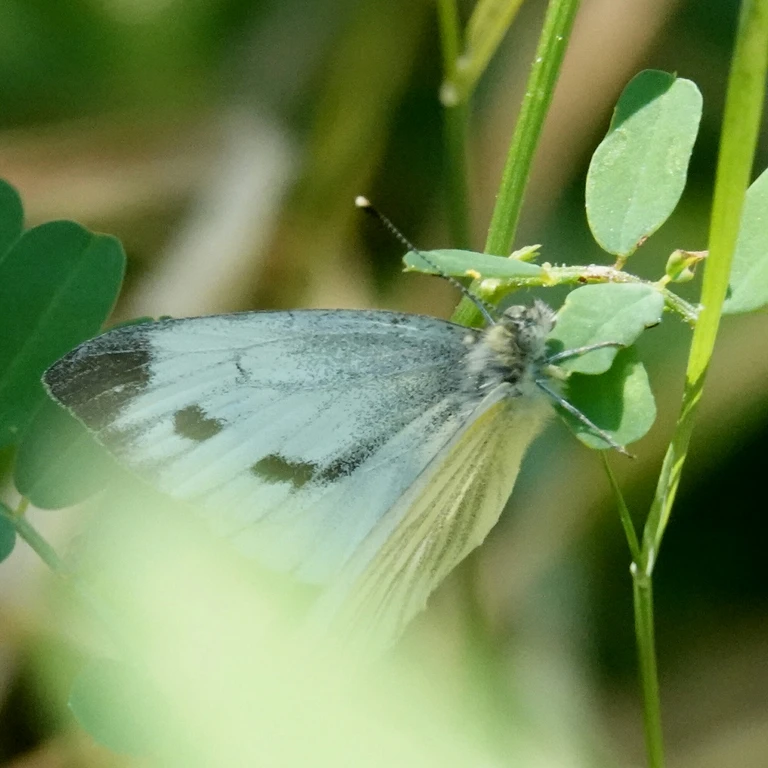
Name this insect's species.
Pieris napi
